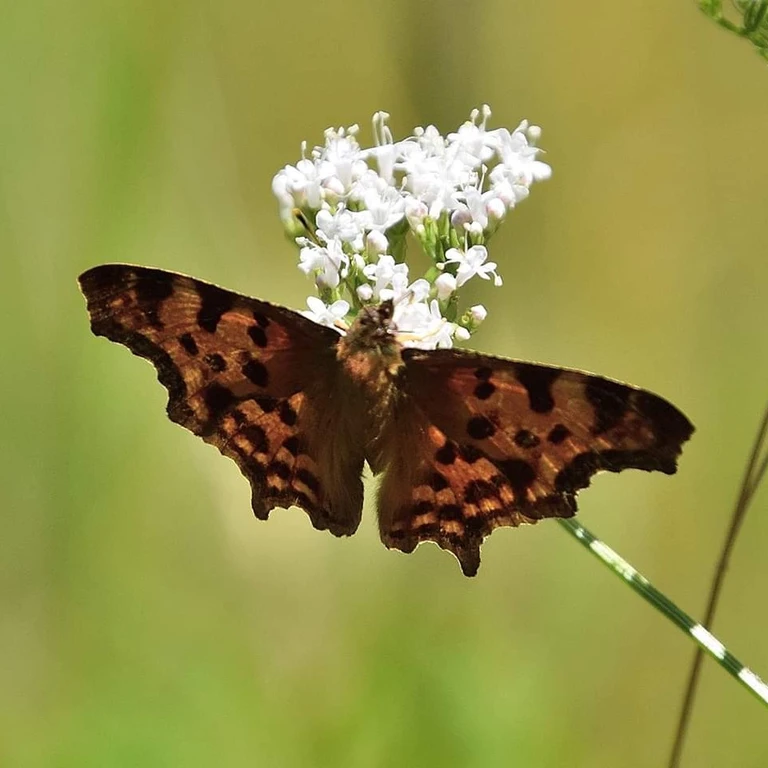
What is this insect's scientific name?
Polygonia c-album
